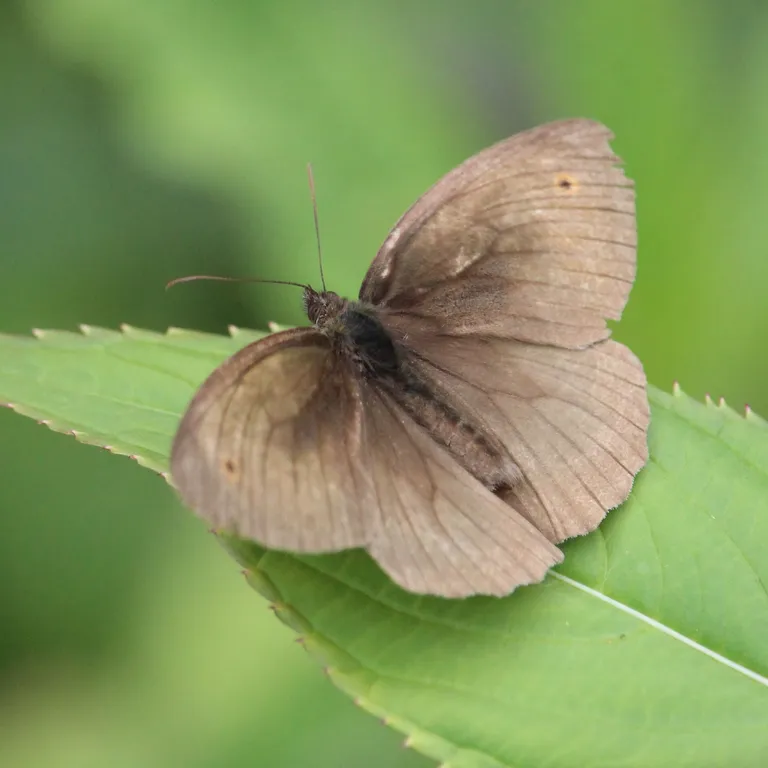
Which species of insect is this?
Maniola jurtina
